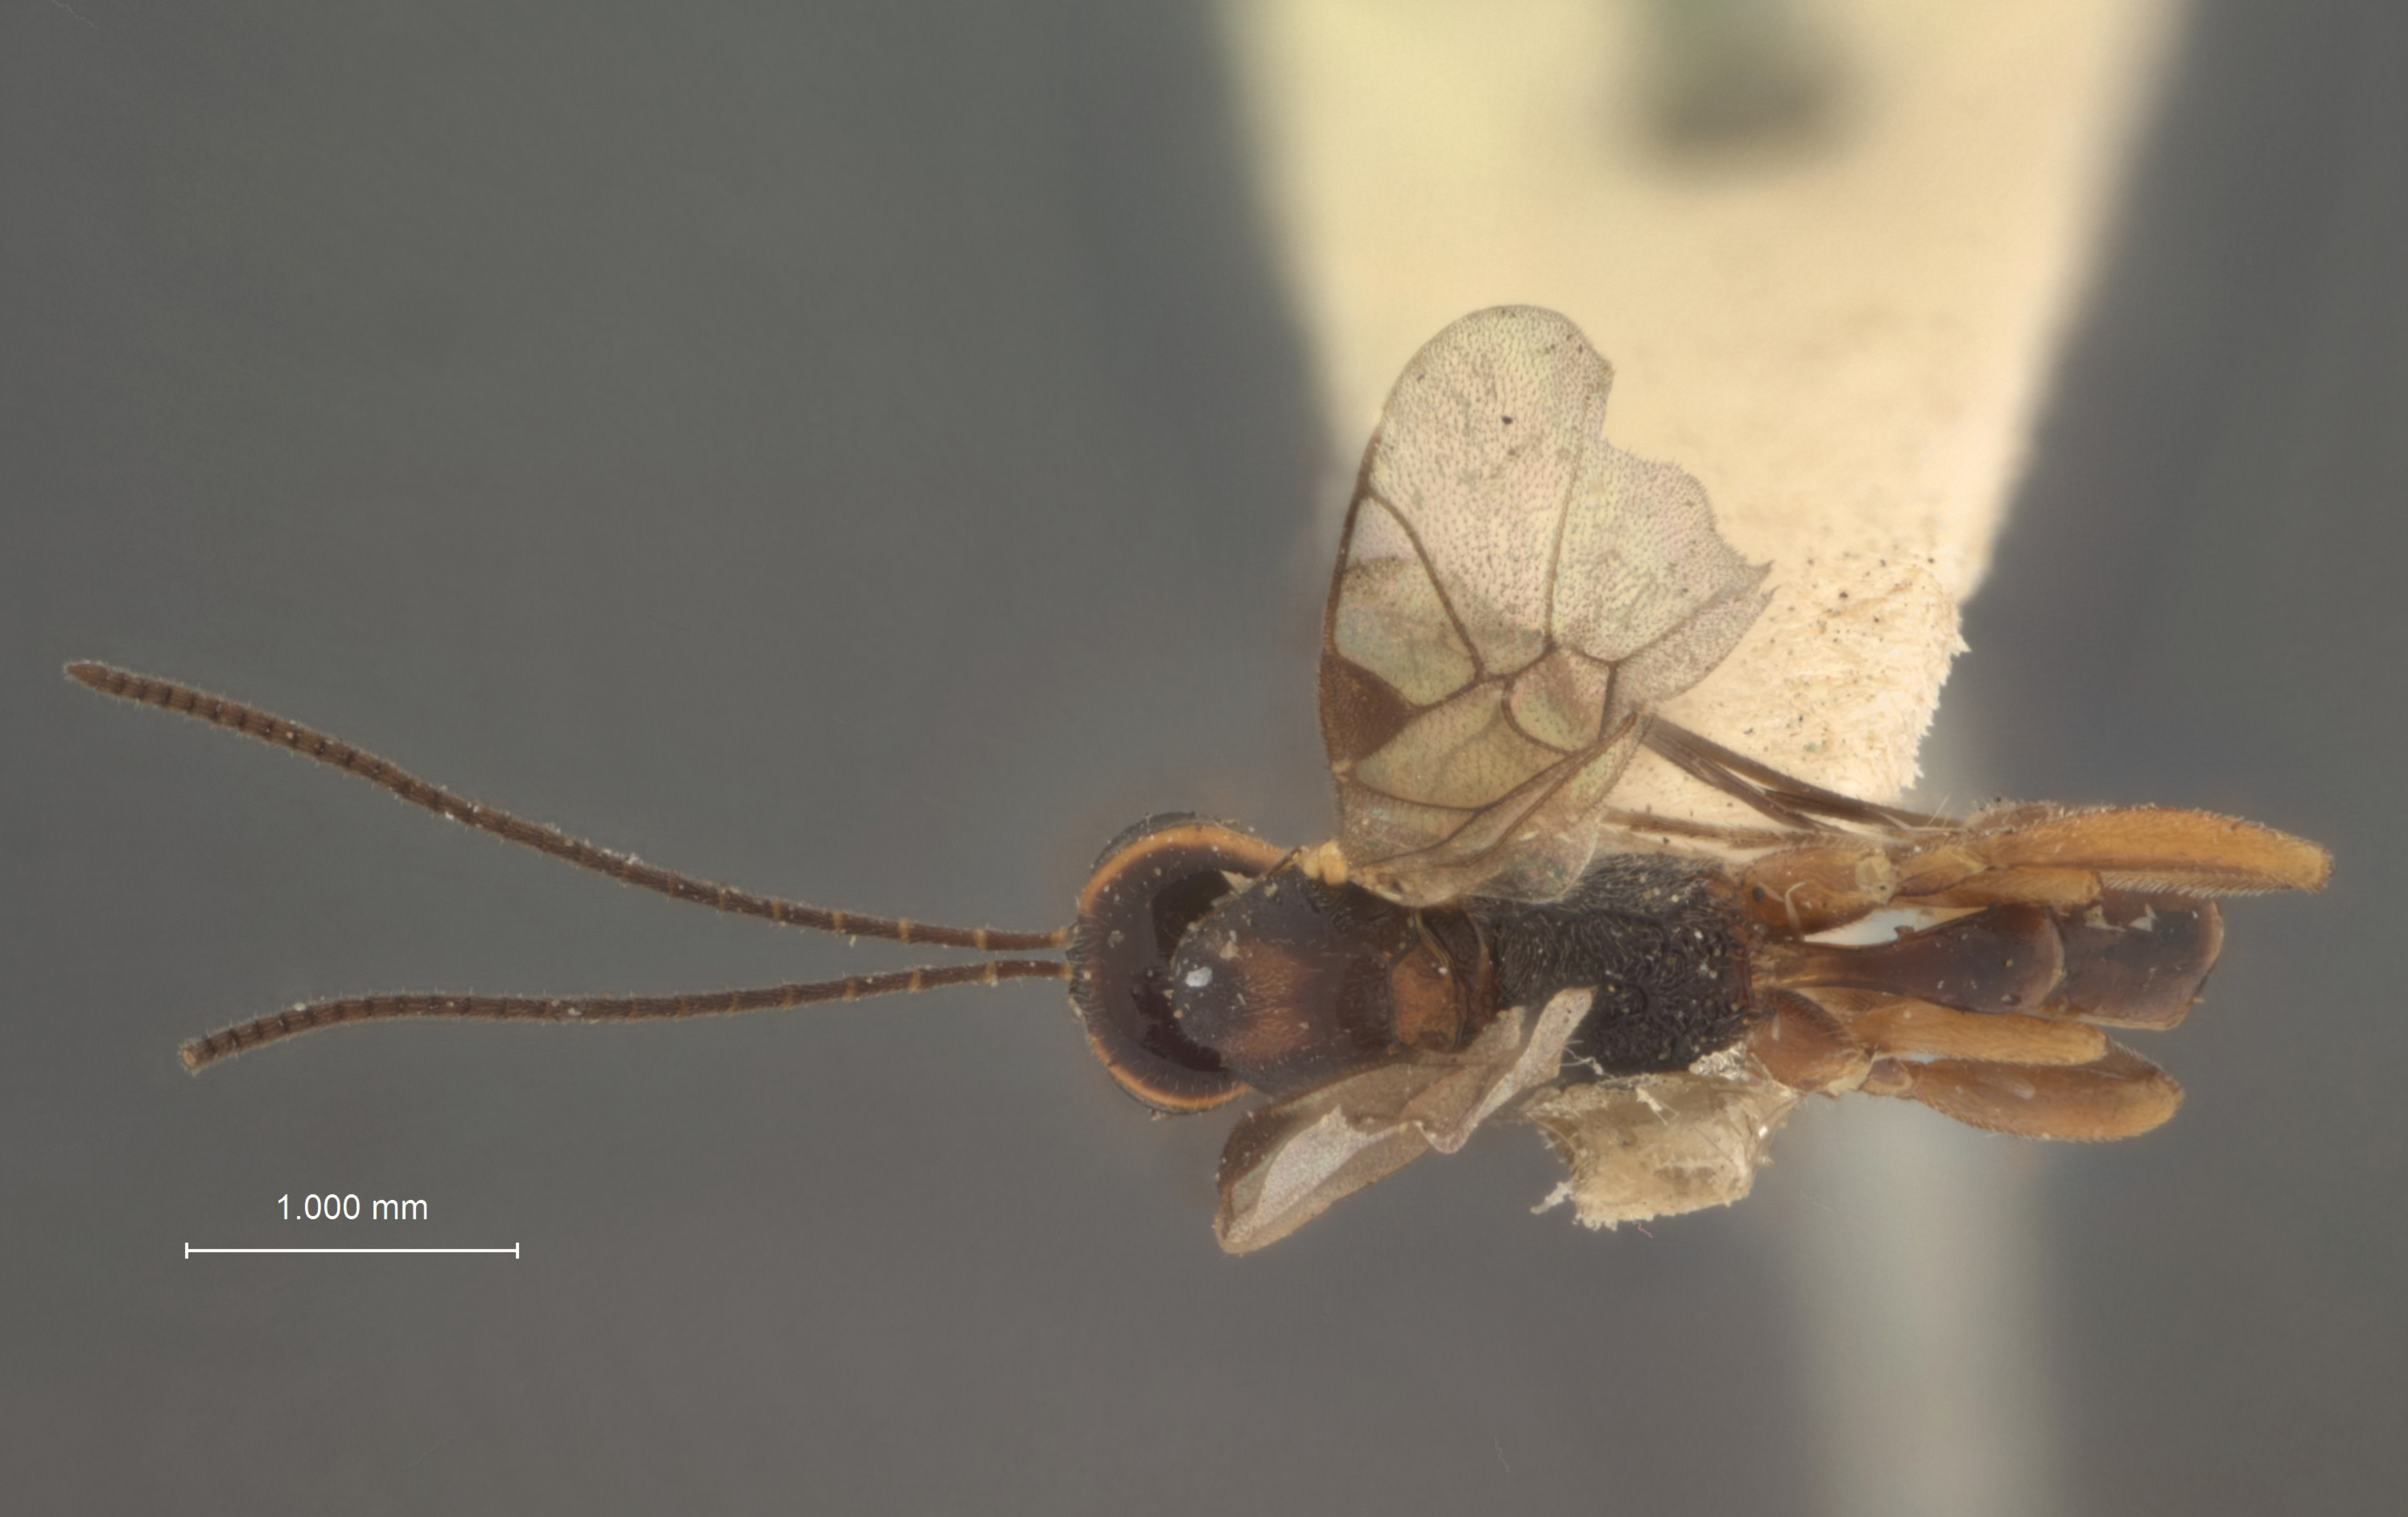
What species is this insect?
Pristomerus fuscipennis
